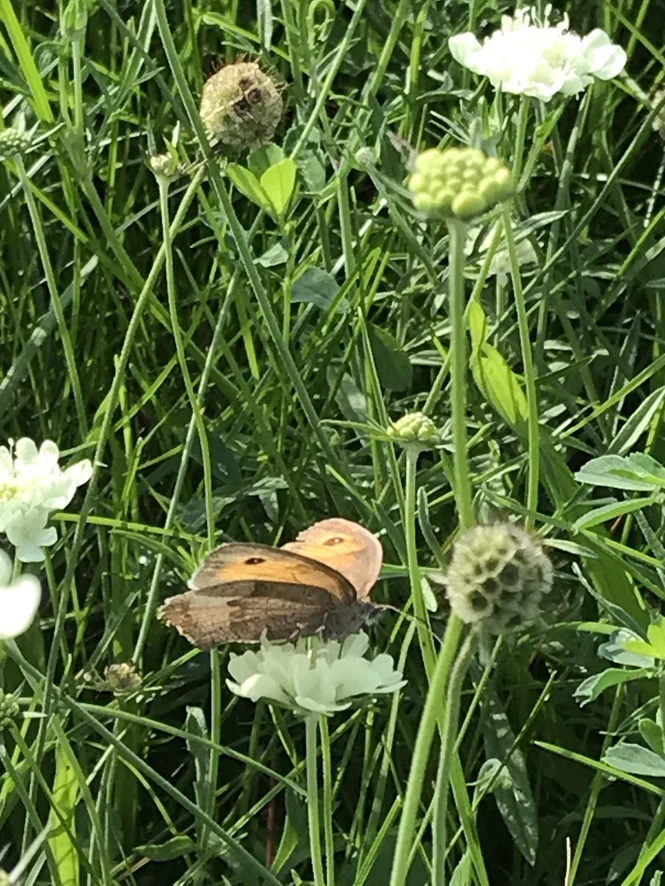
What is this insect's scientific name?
Maniola jurtina
